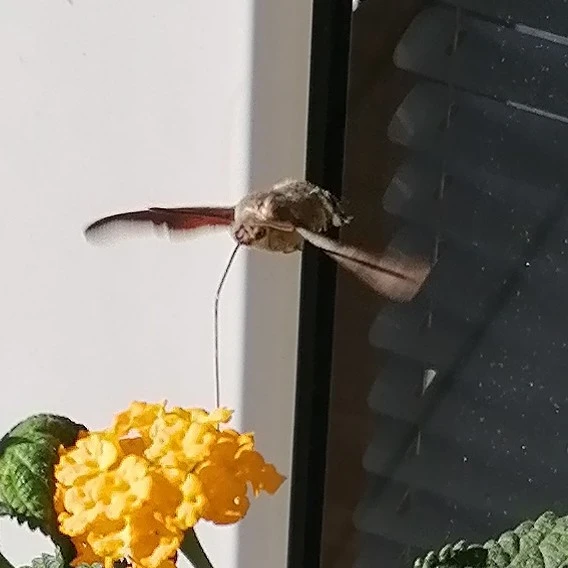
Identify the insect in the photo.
Macroglossum stellatarum
